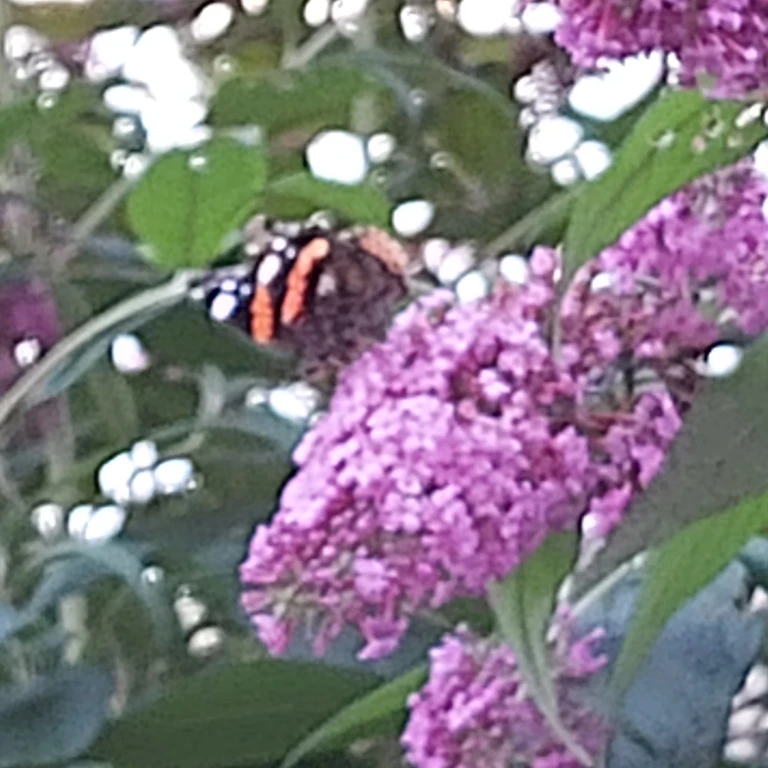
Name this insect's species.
Vanessa atalanta
